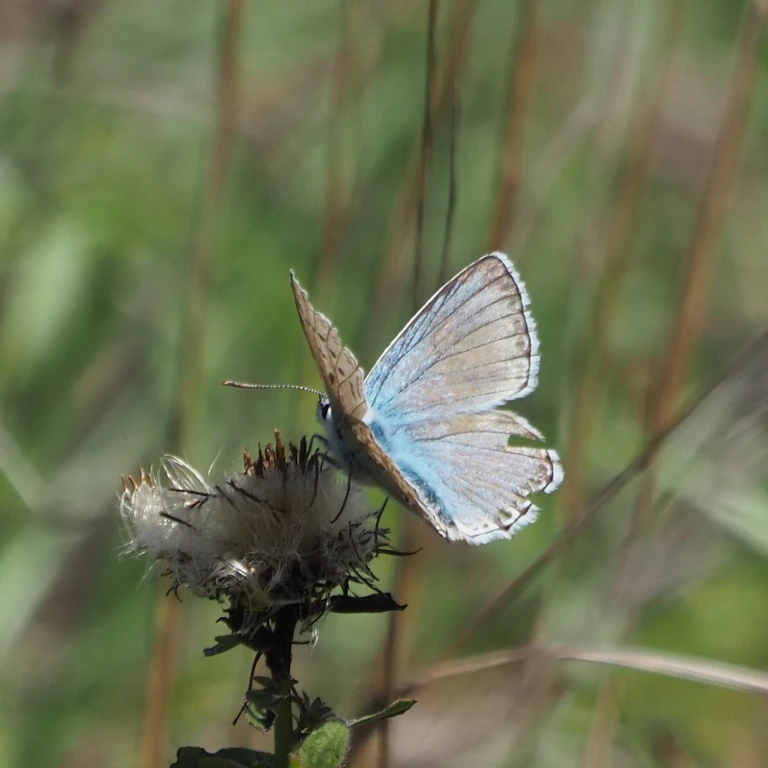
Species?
Lysandra coridon
